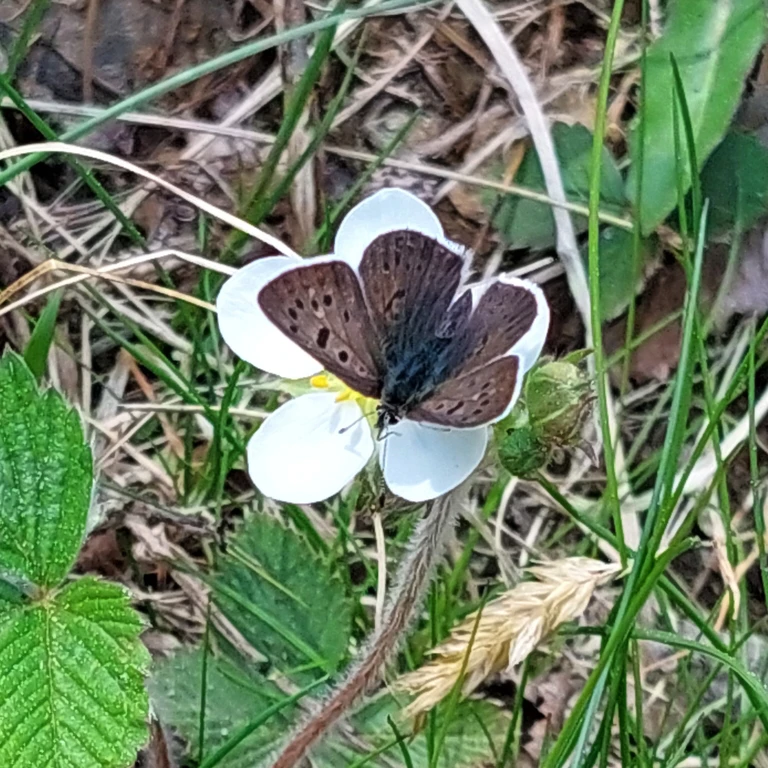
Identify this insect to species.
Lycaena tityrus (also Loweia tityrus)
